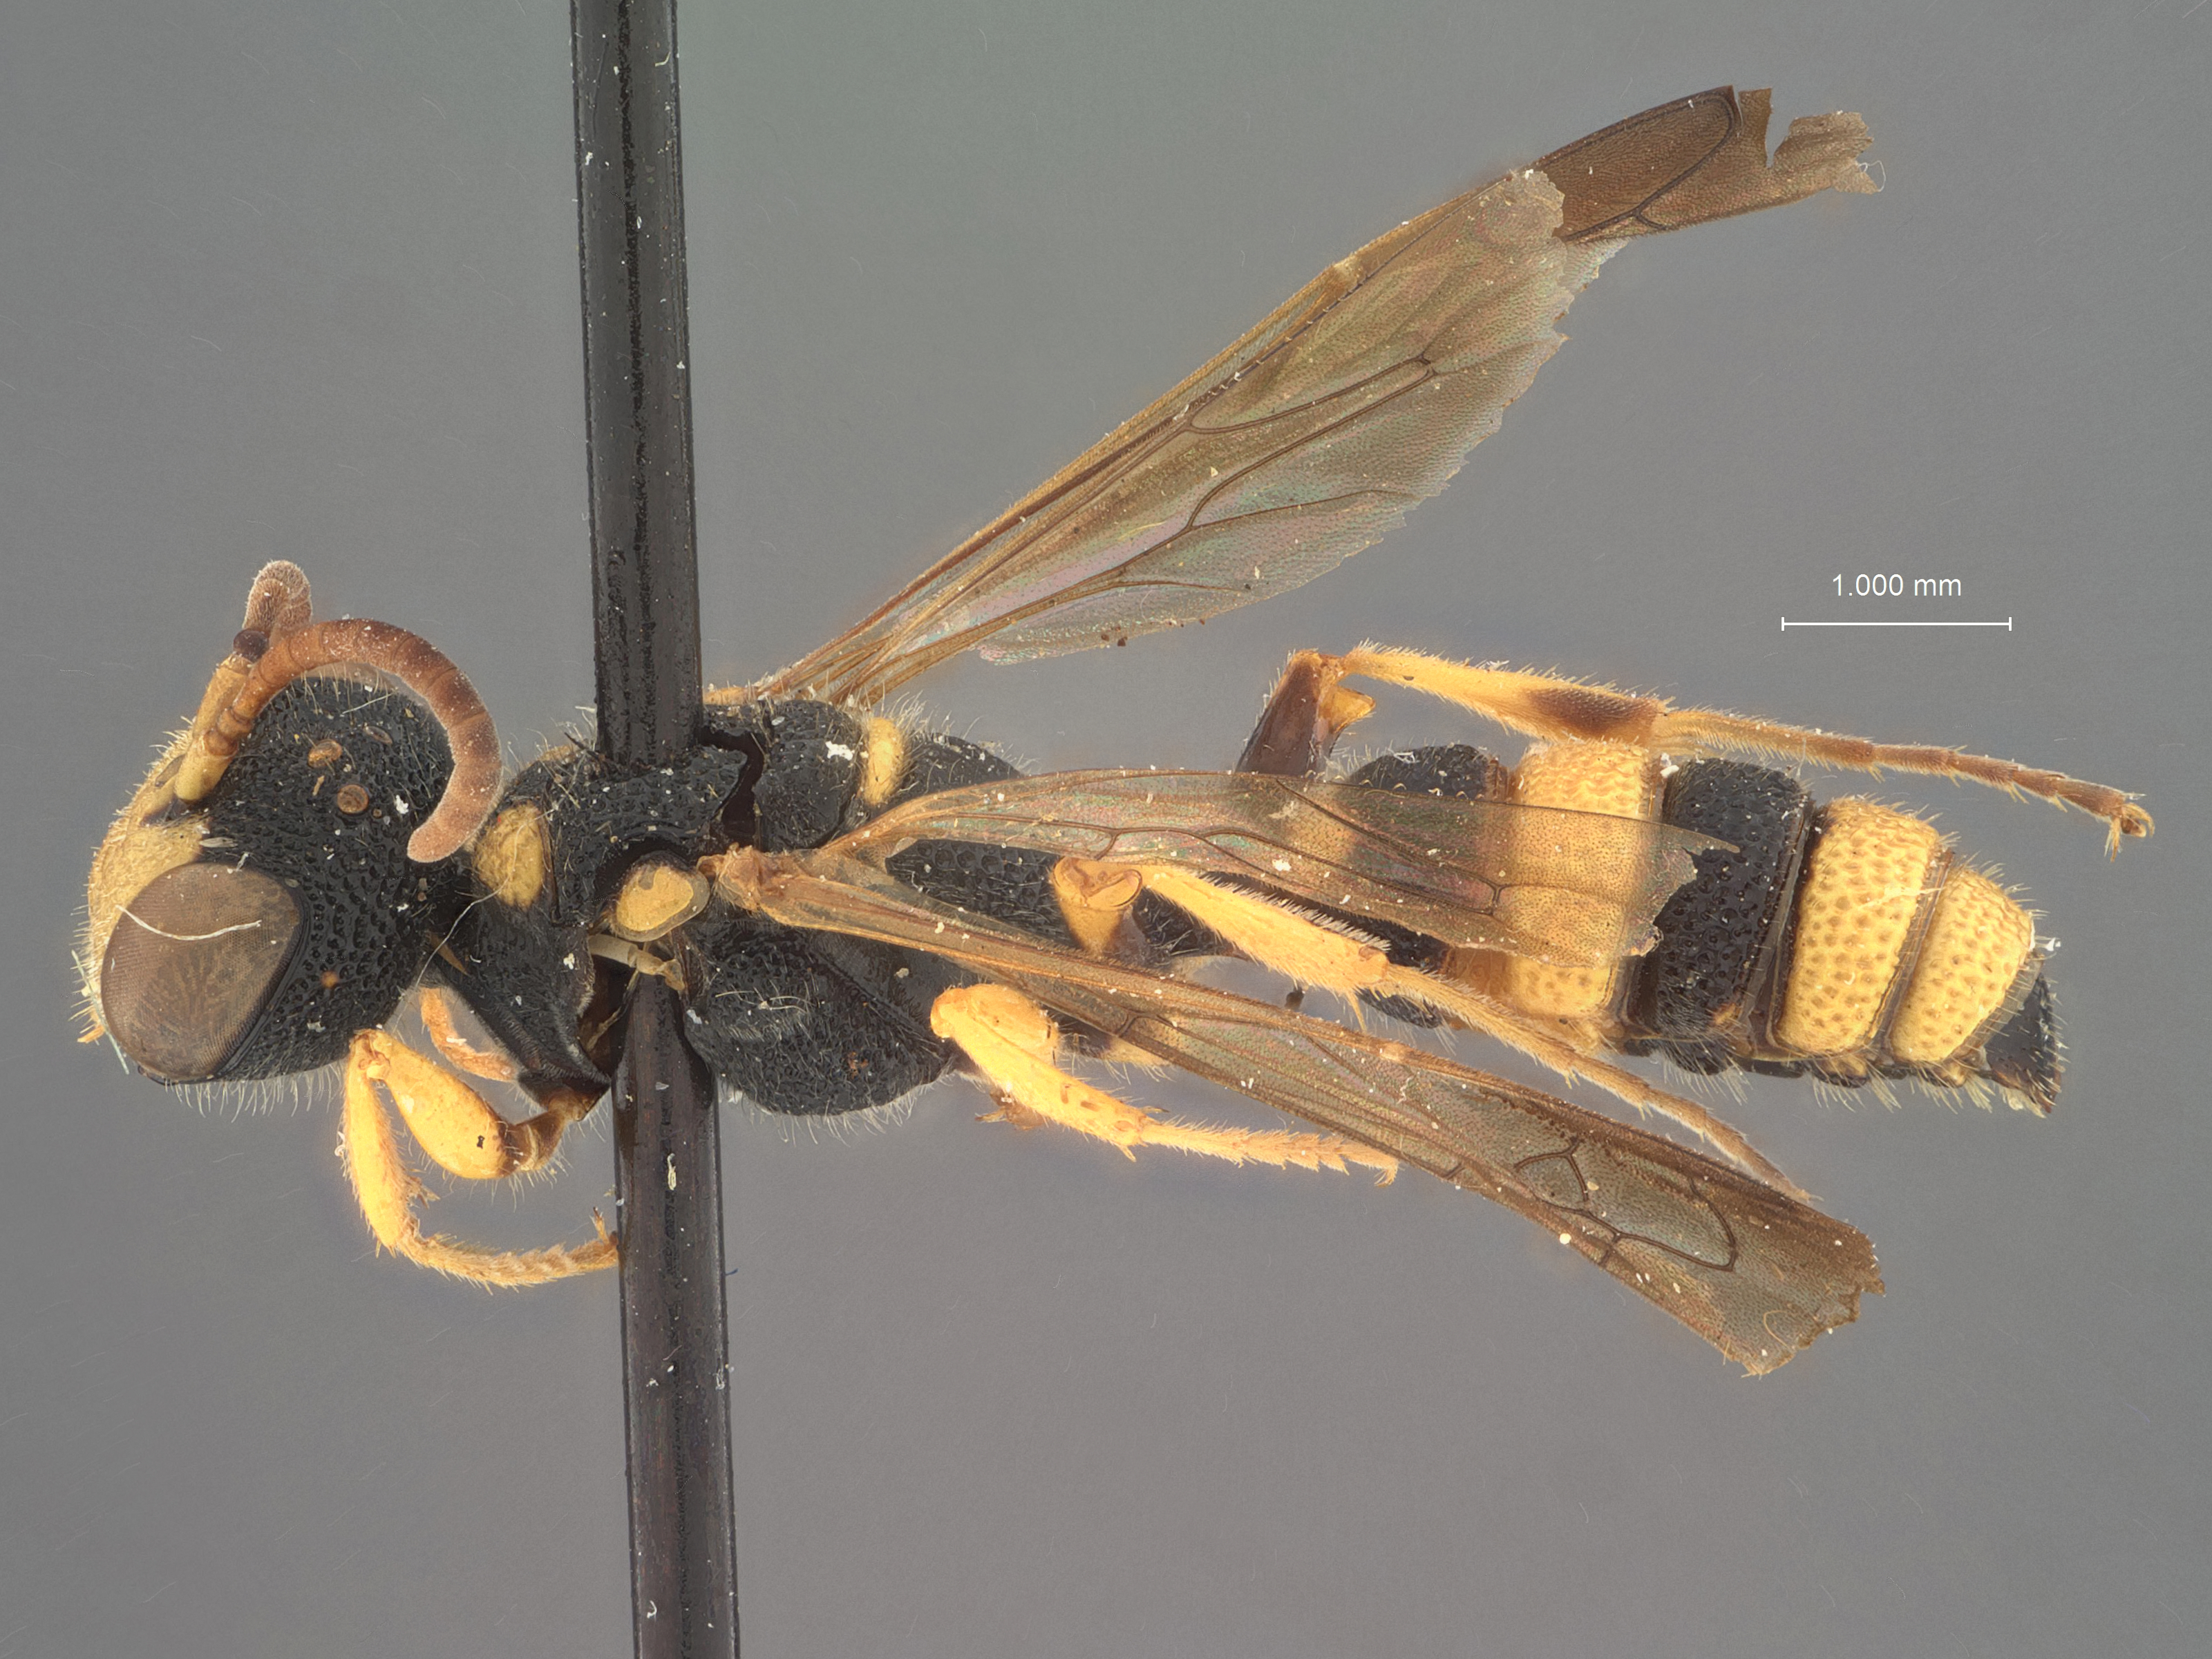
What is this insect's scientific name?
Cerceris latiberbis
